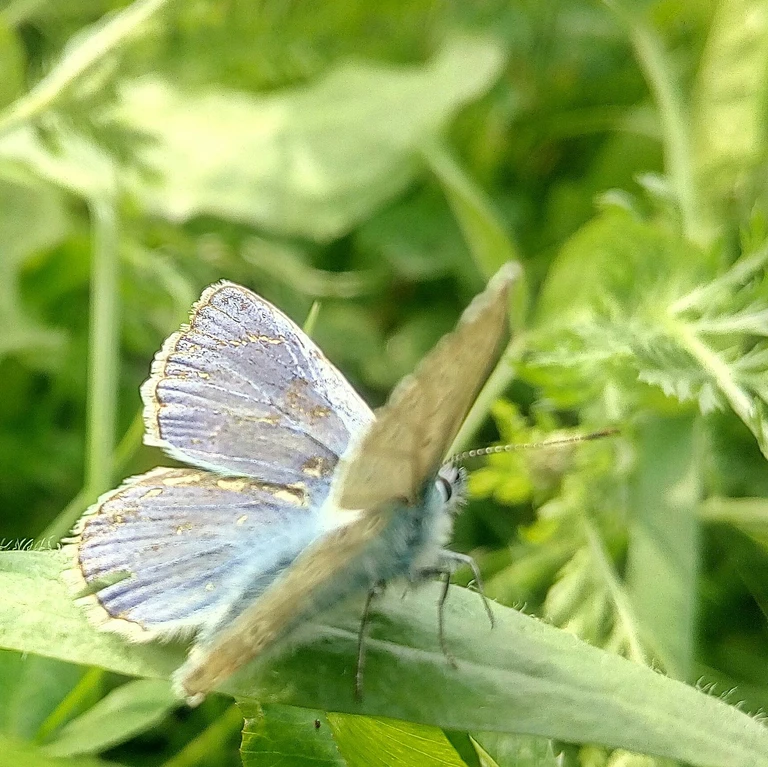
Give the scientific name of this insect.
Polyommatus icarus
